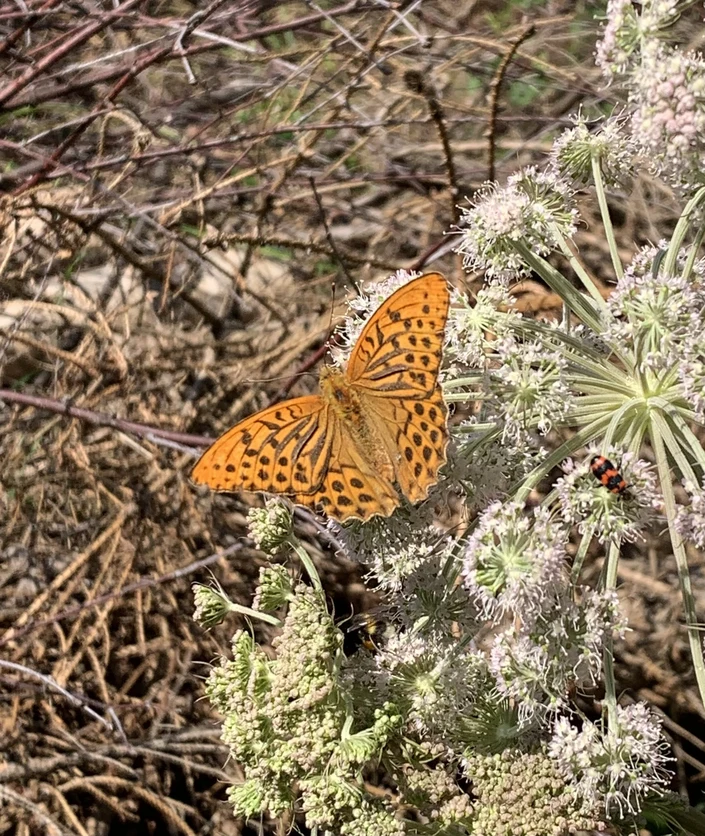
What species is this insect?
Argynnis paphia
